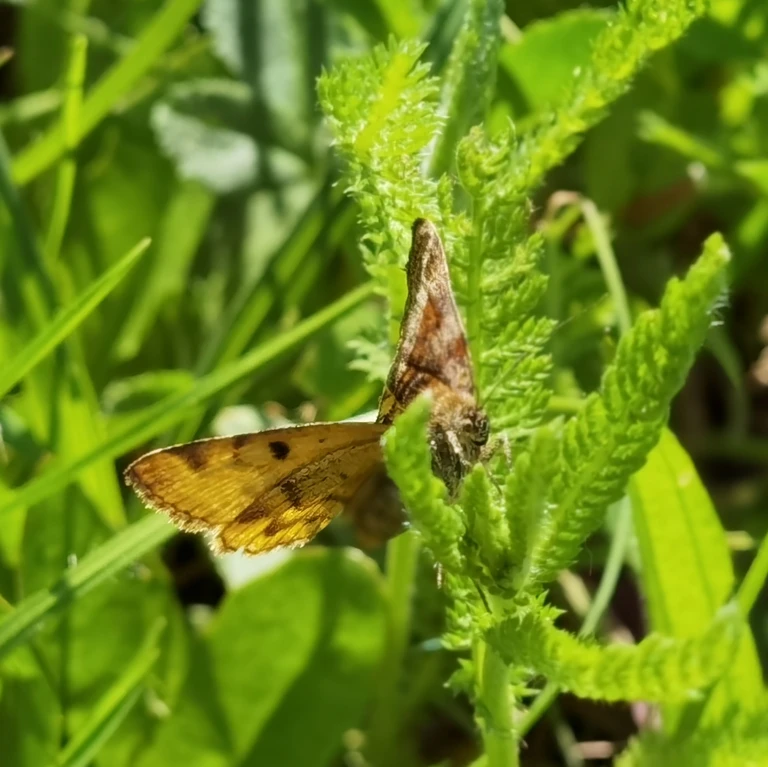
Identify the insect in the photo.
Euclidia glyphica
